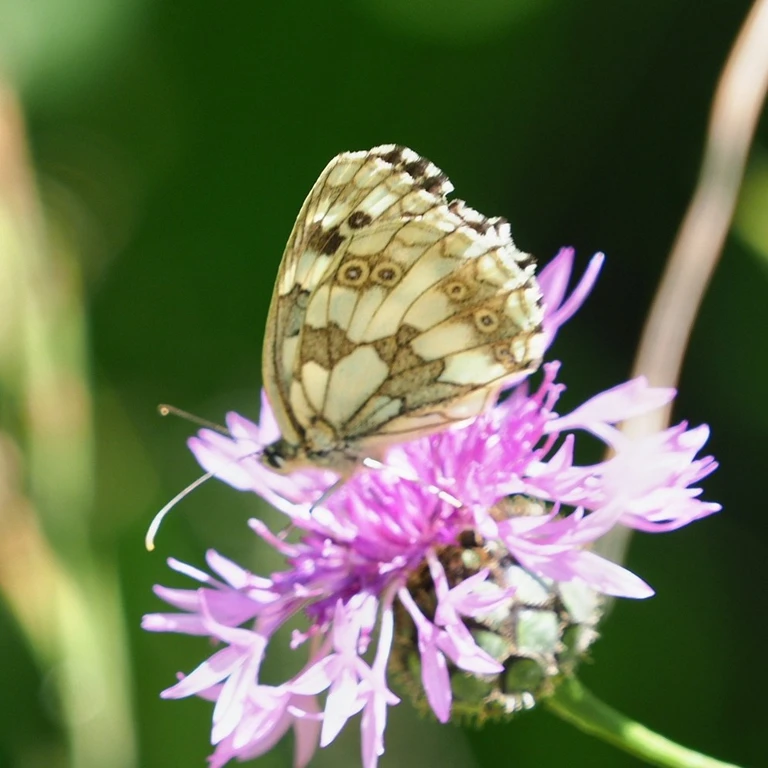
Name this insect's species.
Melanargia galathea
